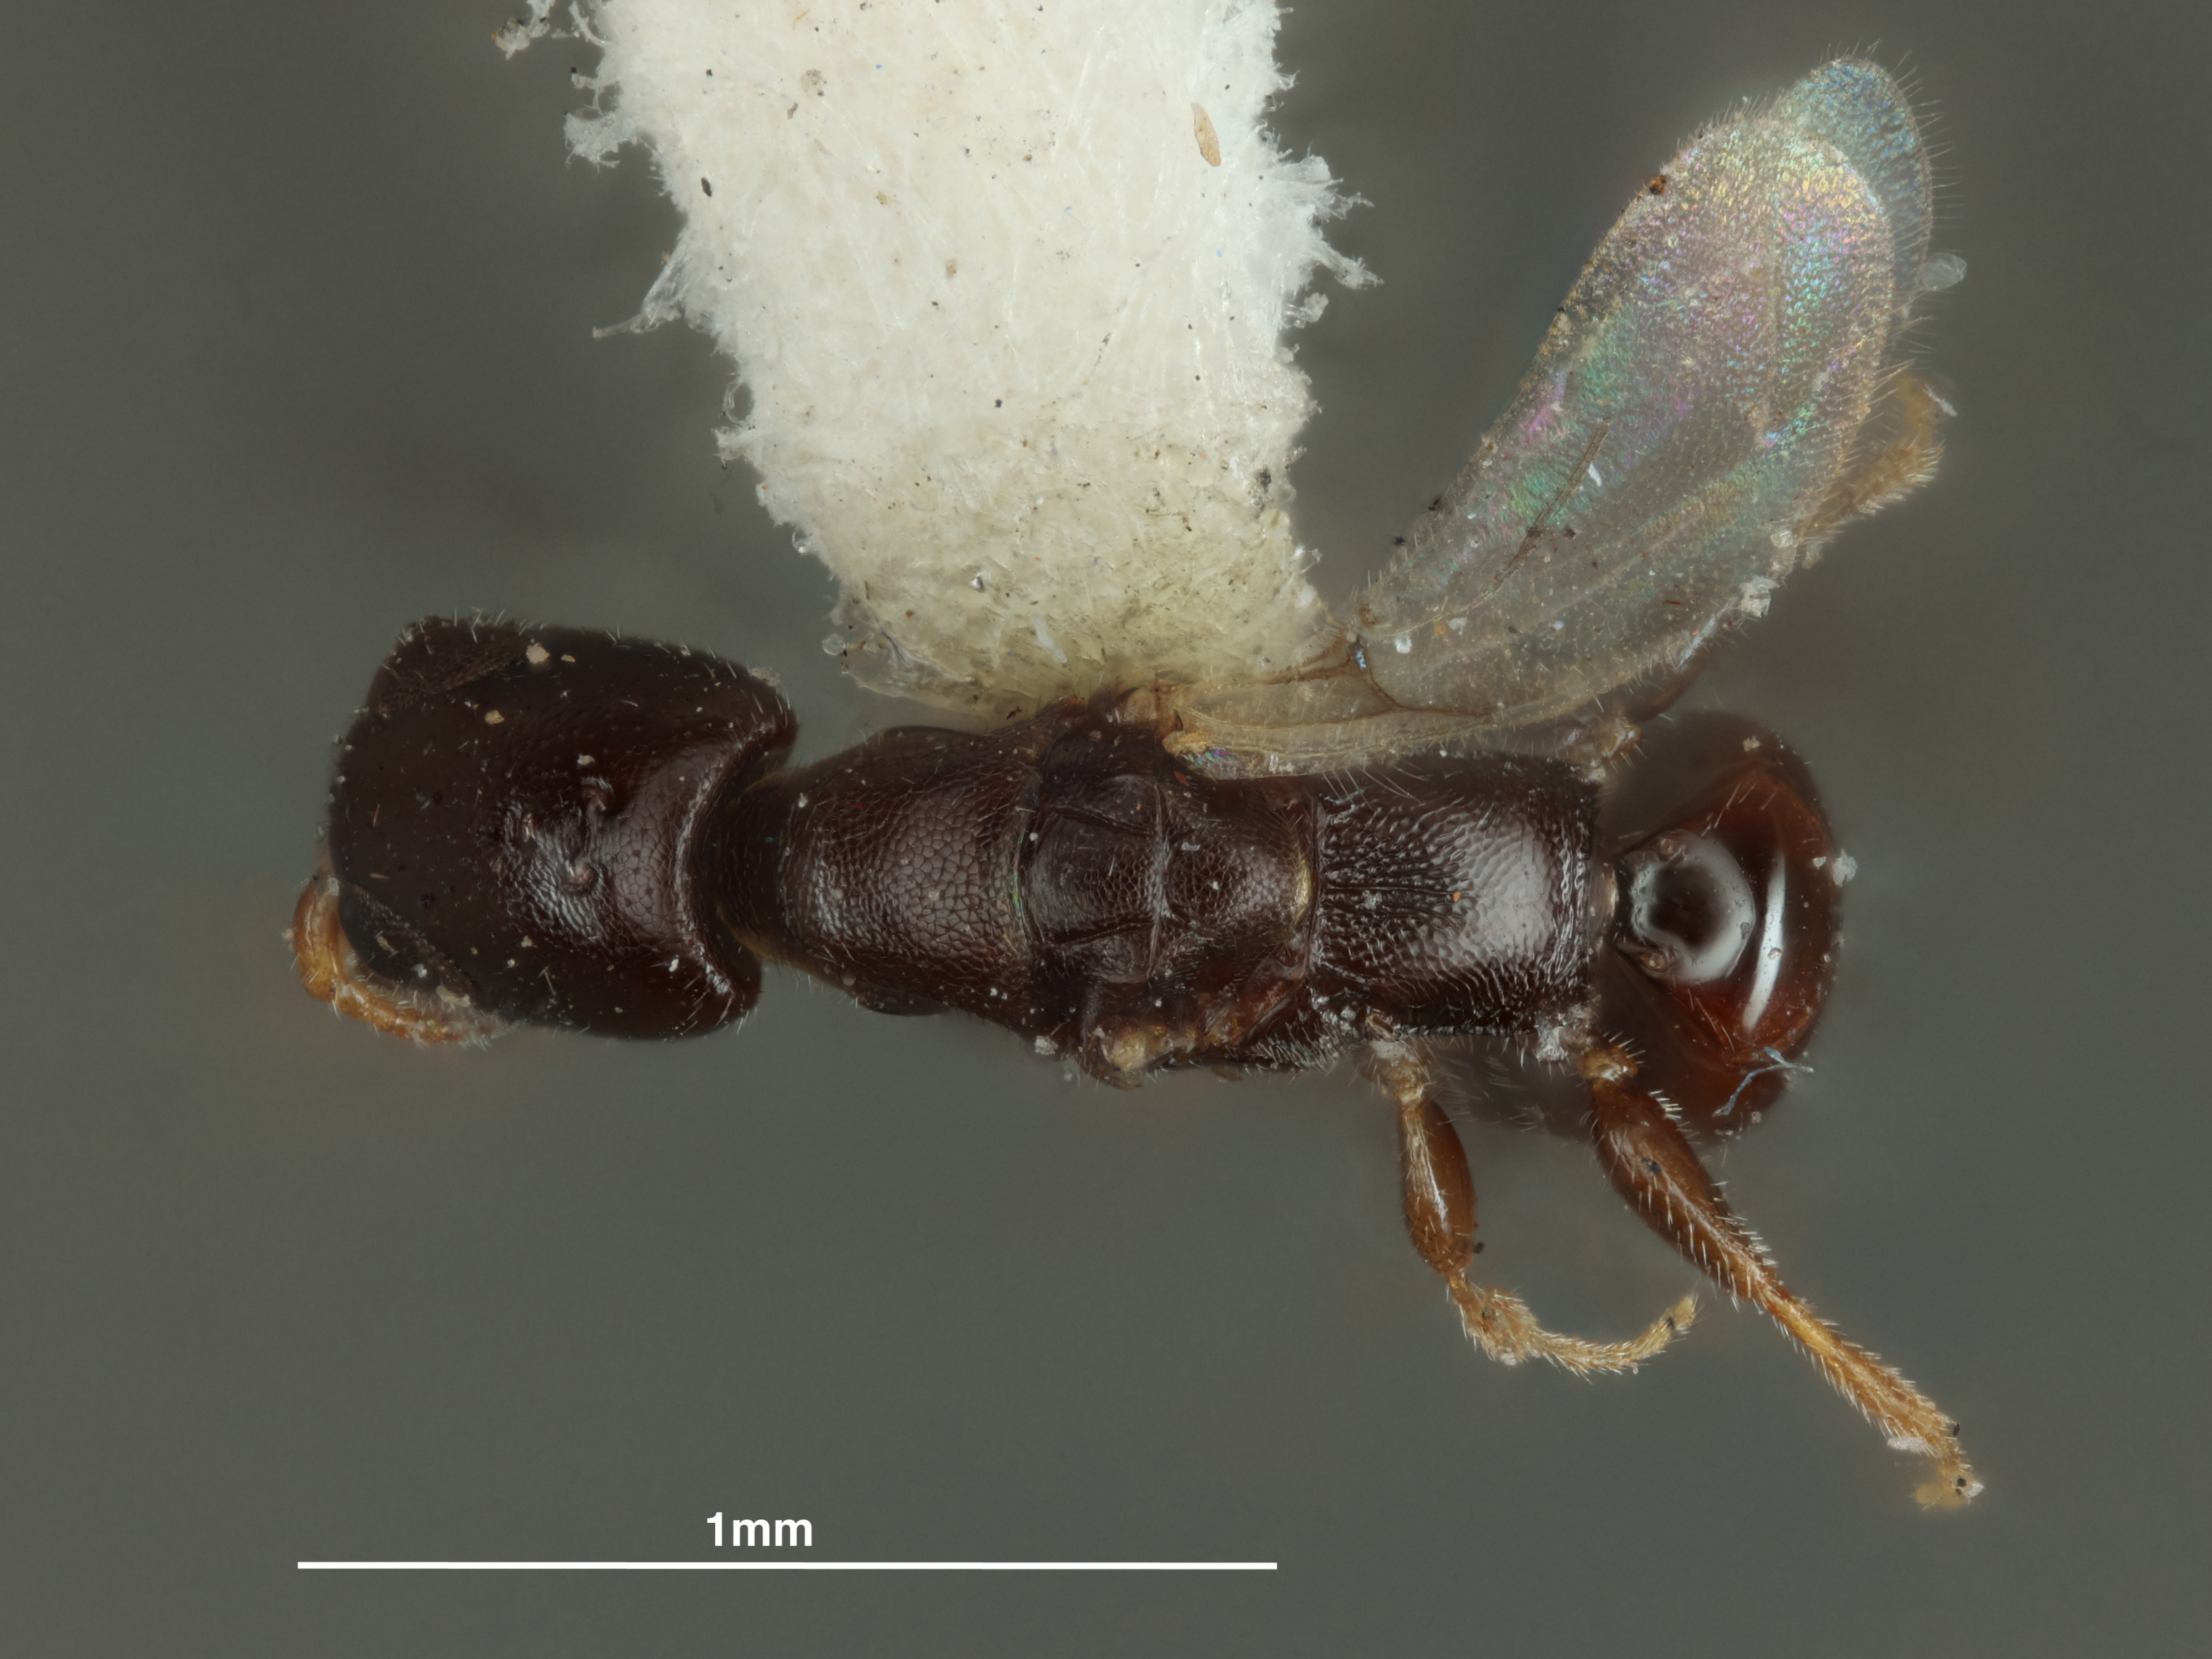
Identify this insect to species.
Nesepyris ewa
